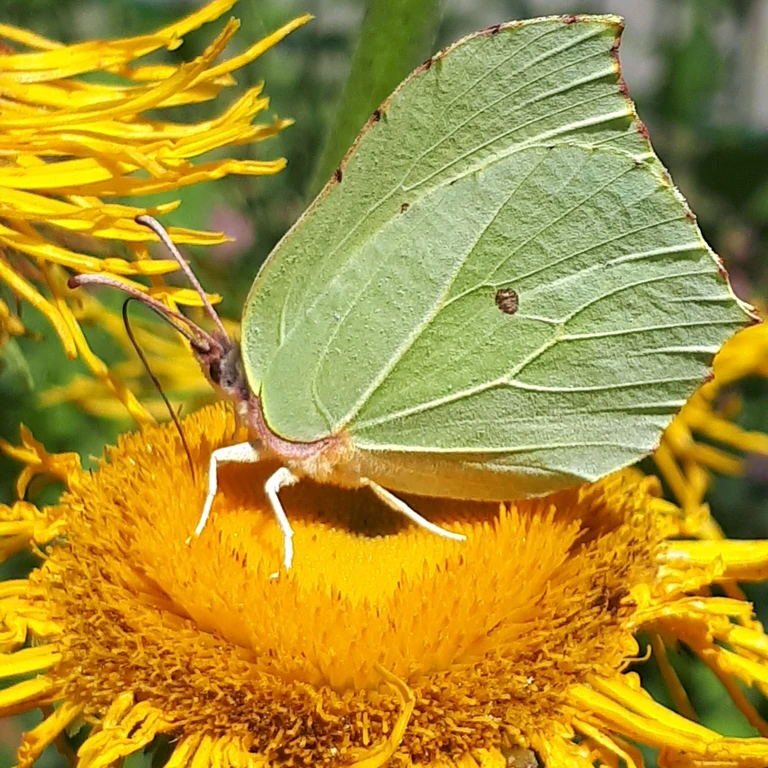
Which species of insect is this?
Gonepteryx rhamni
